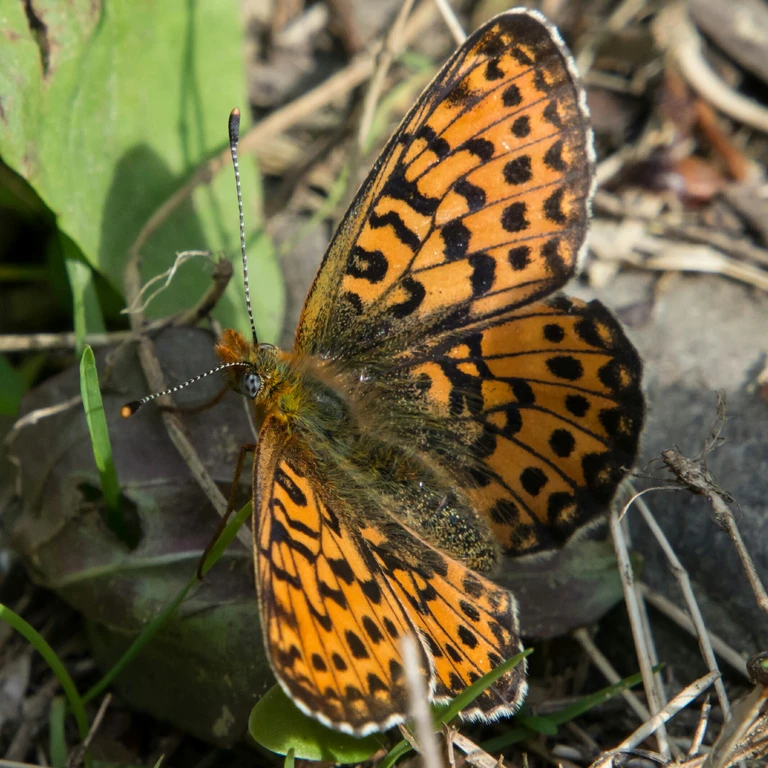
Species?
Boloria dia
